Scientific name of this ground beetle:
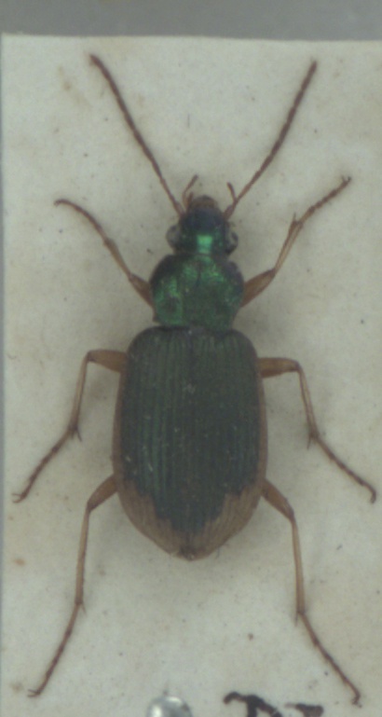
Chlaenius vestitus
